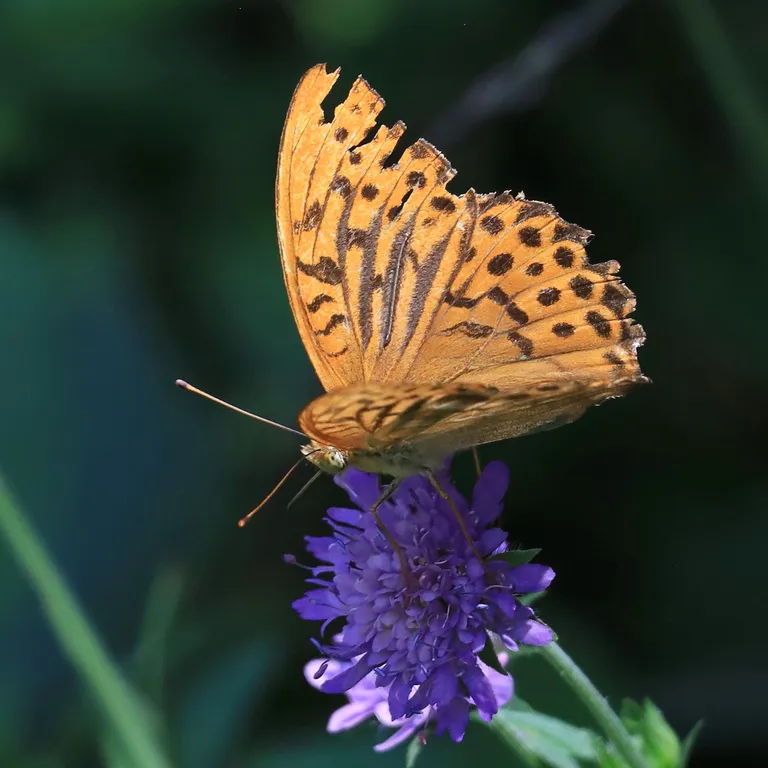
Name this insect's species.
Argynnis paphia
